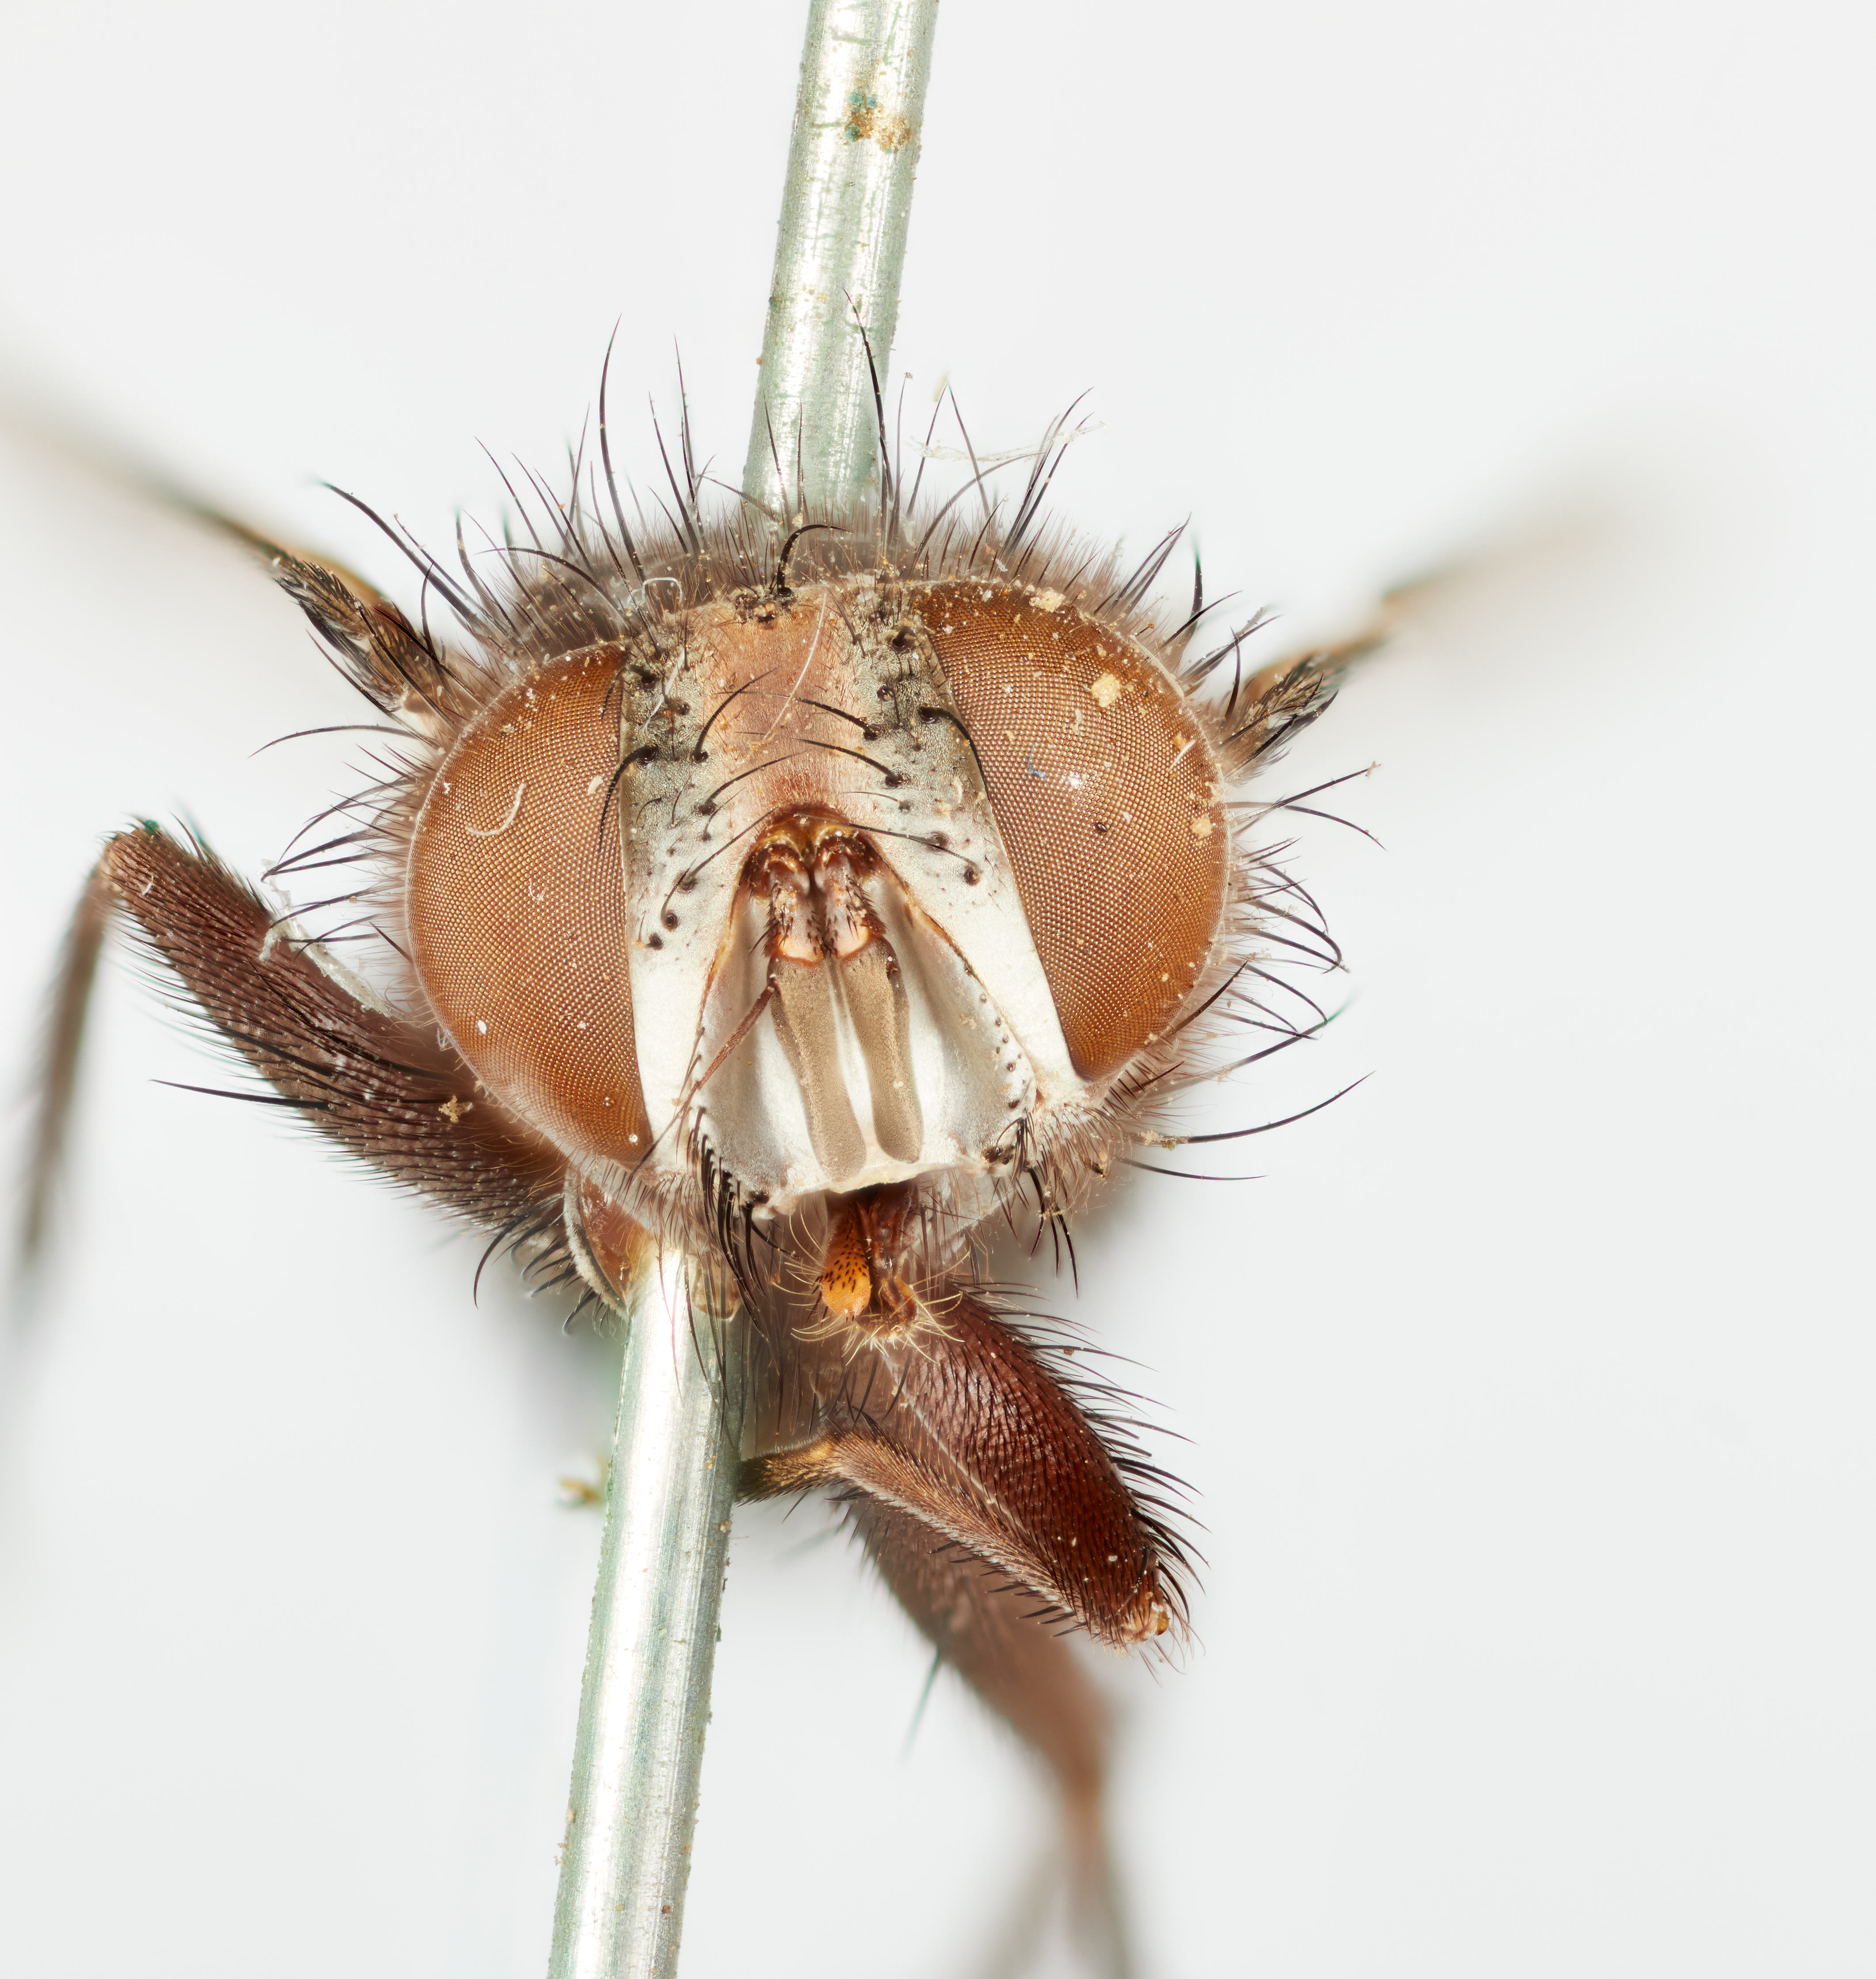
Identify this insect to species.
Phorocera tenuiseta
